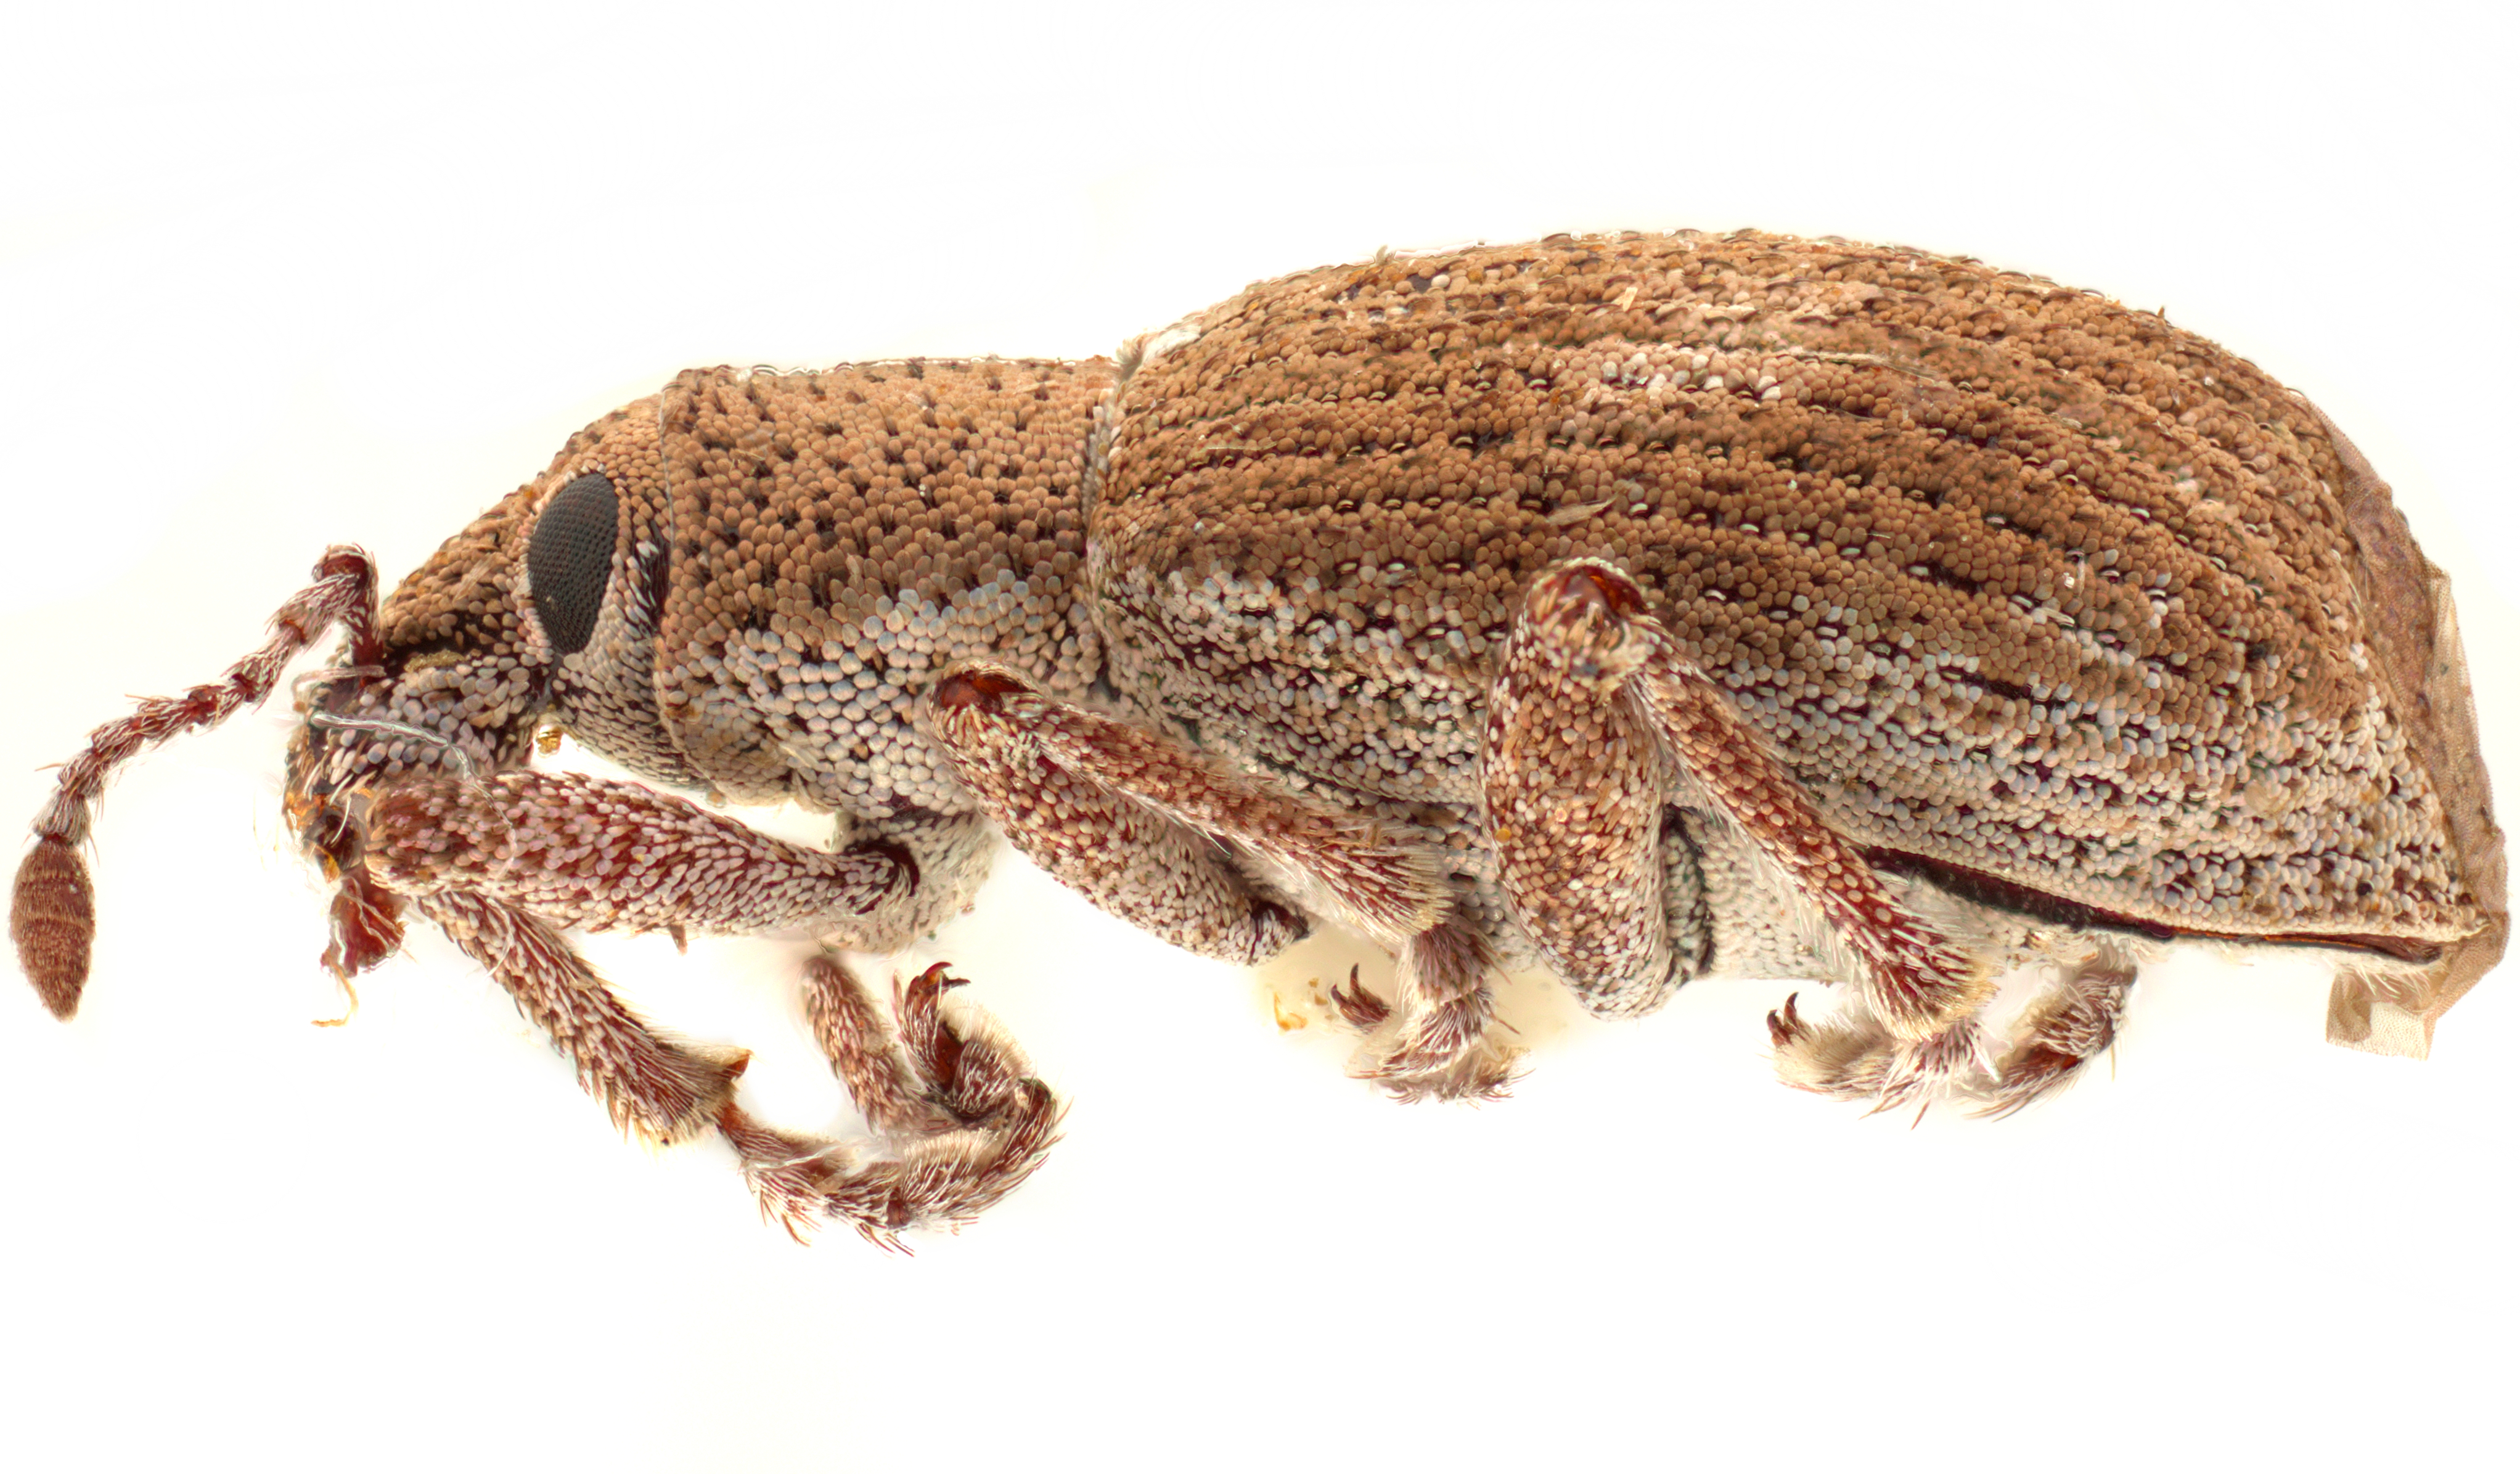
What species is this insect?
Chileudius varians
